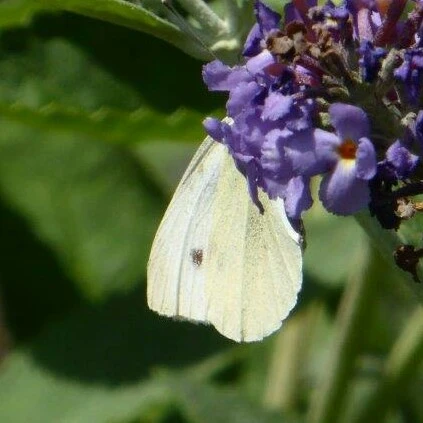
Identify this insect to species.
Pieris rapae
